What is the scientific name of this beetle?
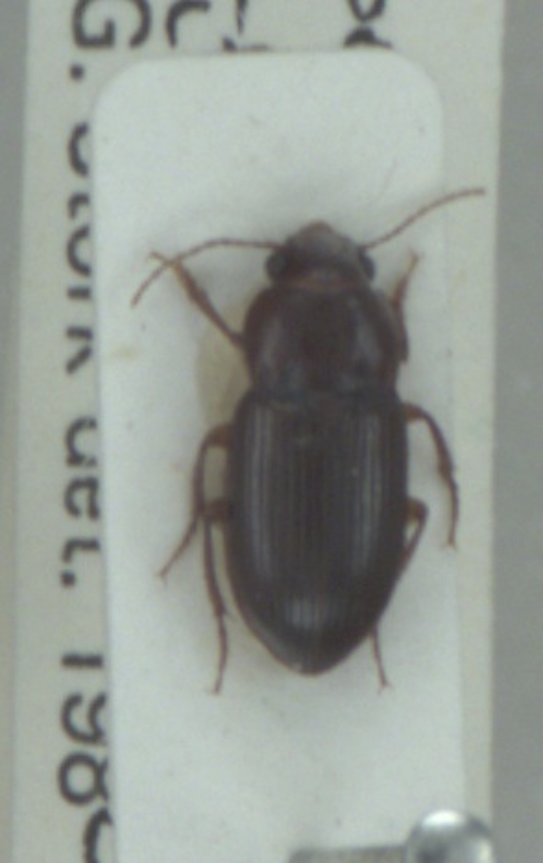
Amara apricaria
